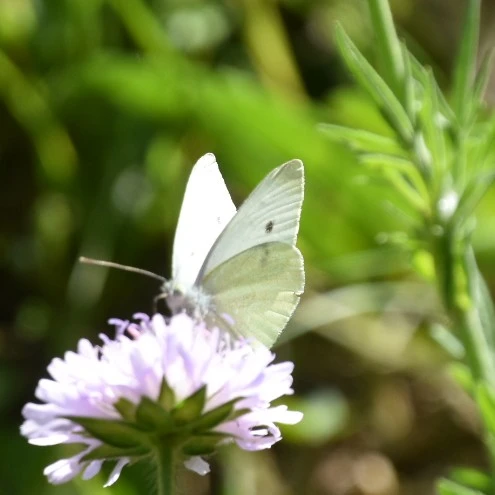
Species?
Pieris rapae
